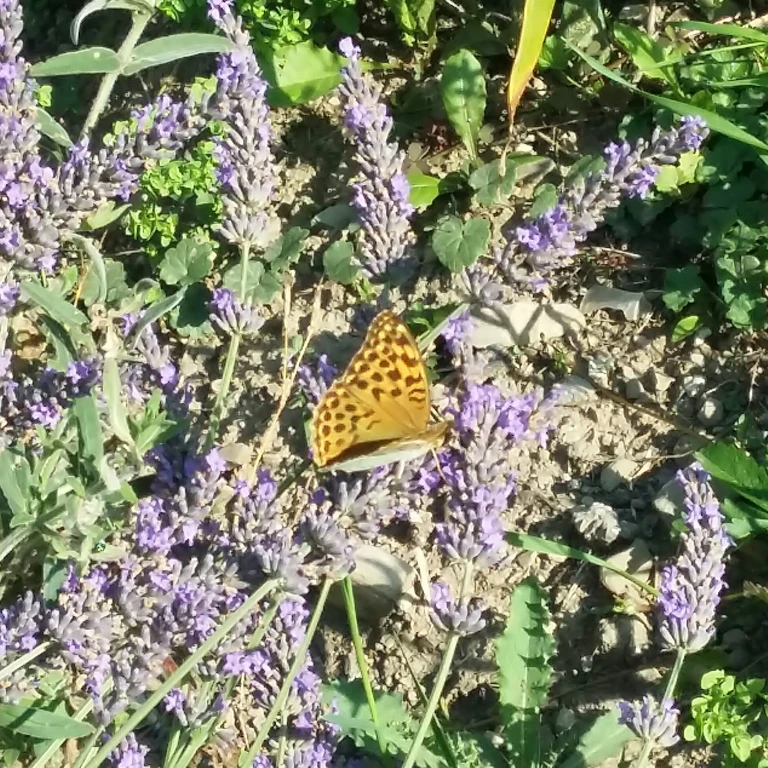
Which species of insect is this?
Argynnis paphia
